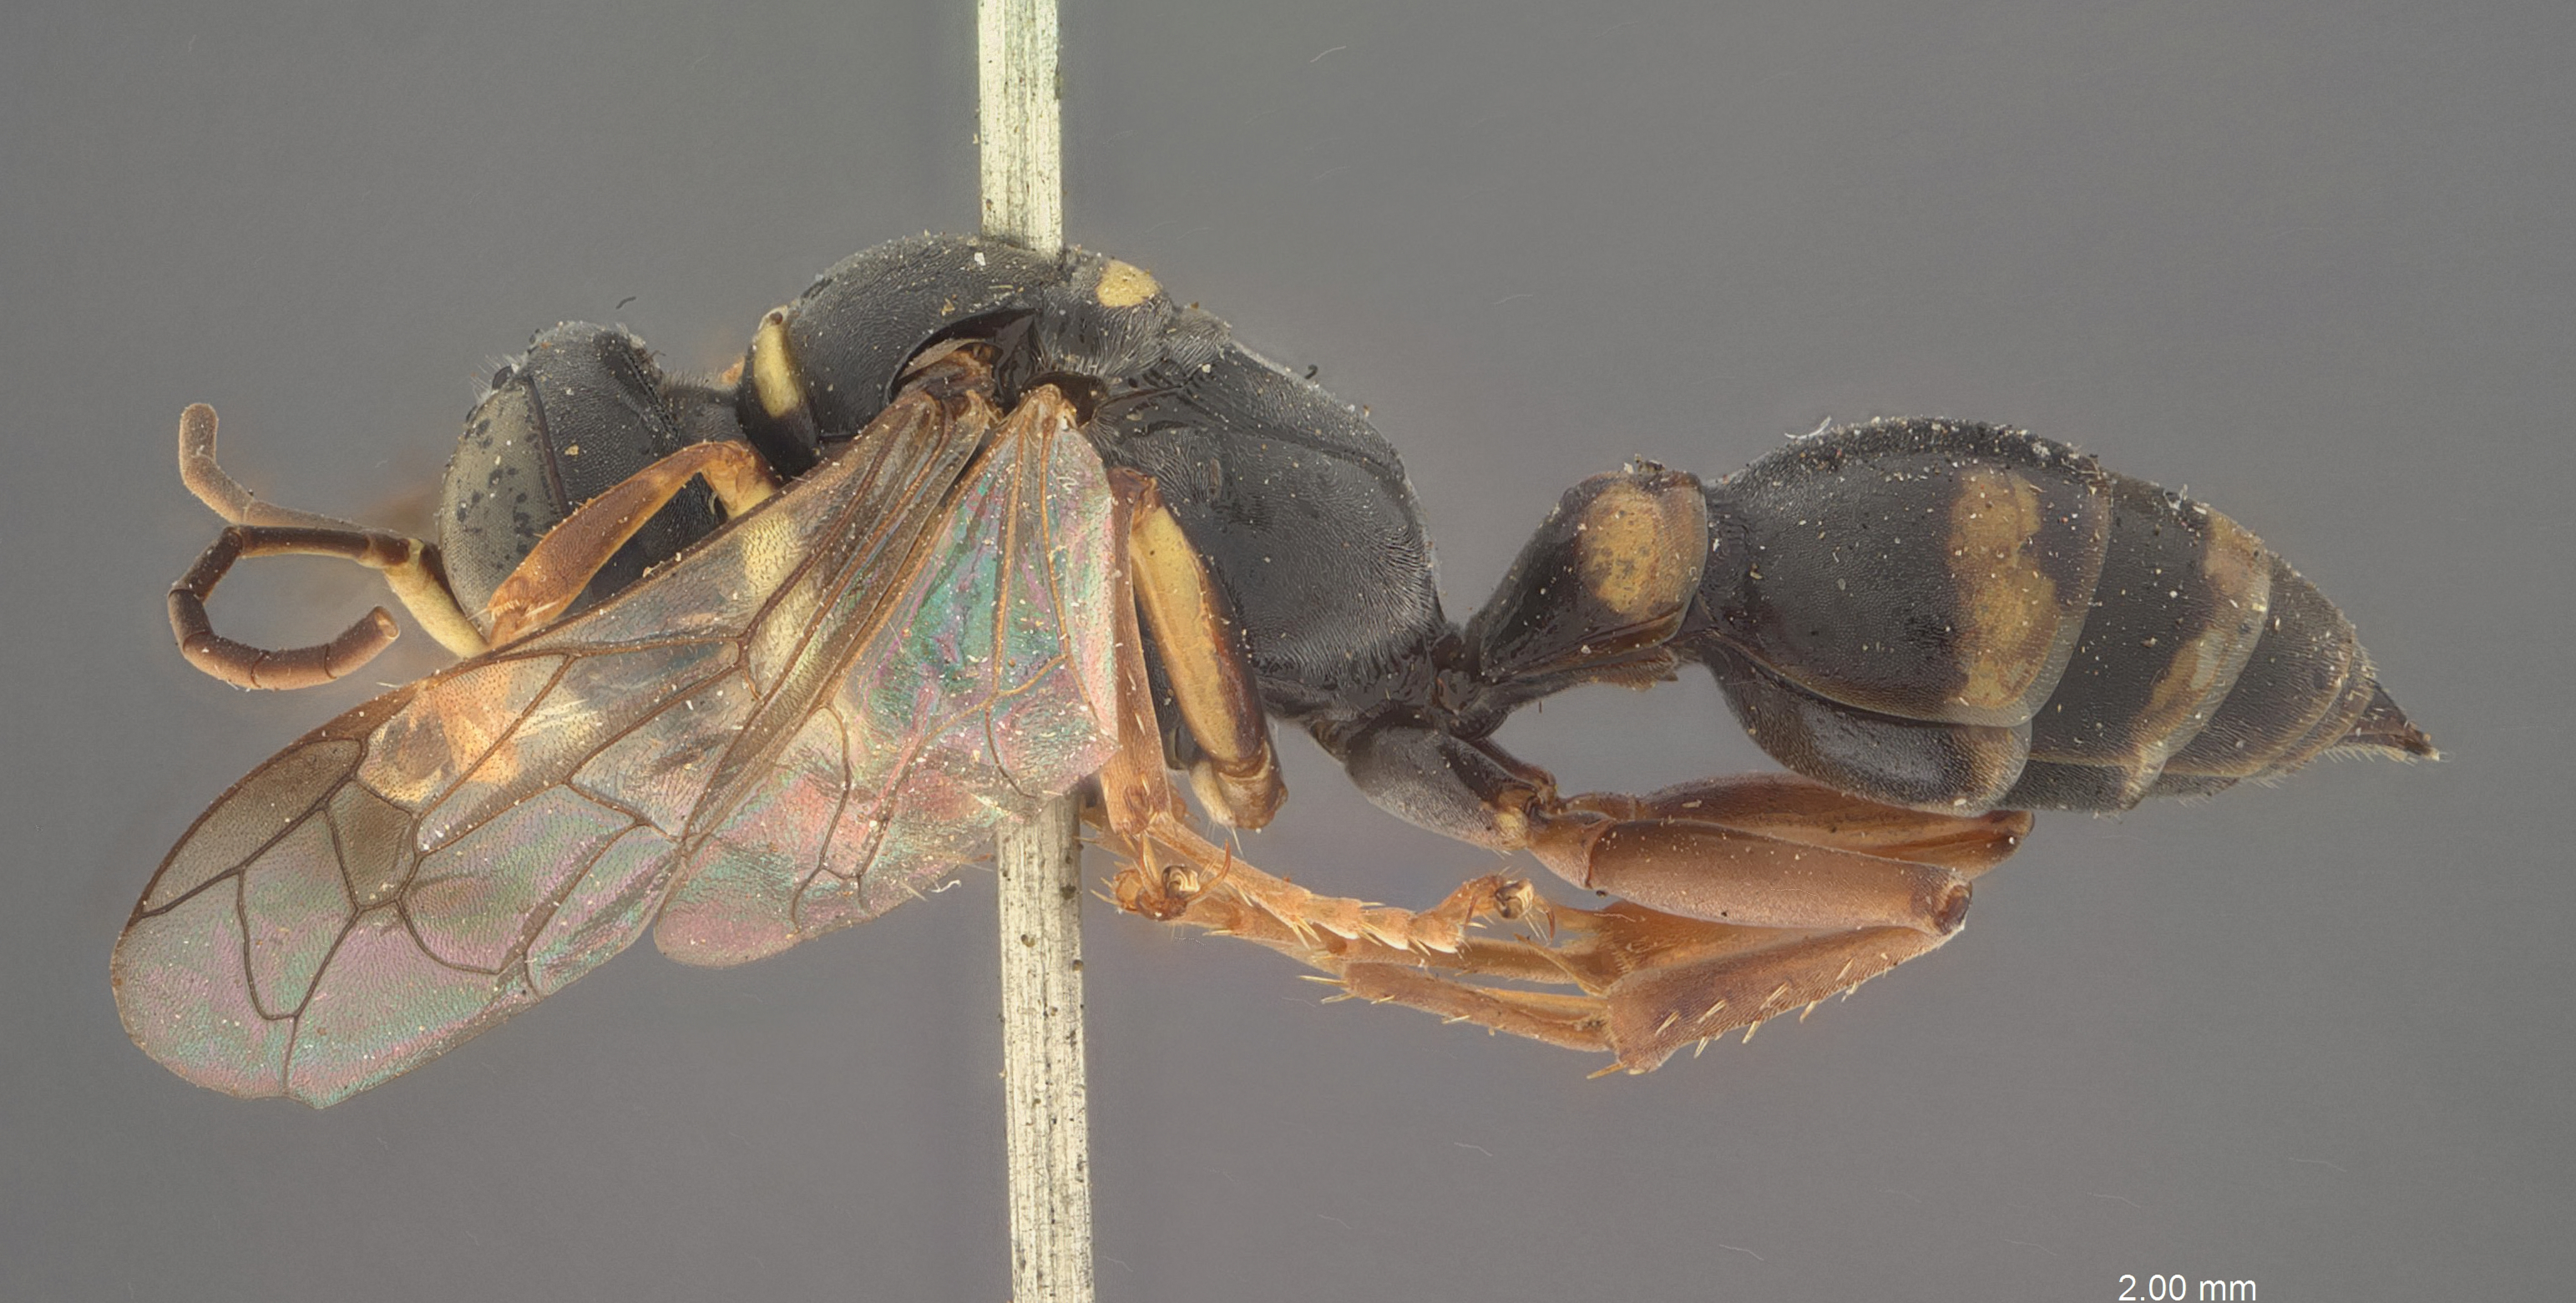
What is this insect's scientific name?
Gorytes mellinoides
